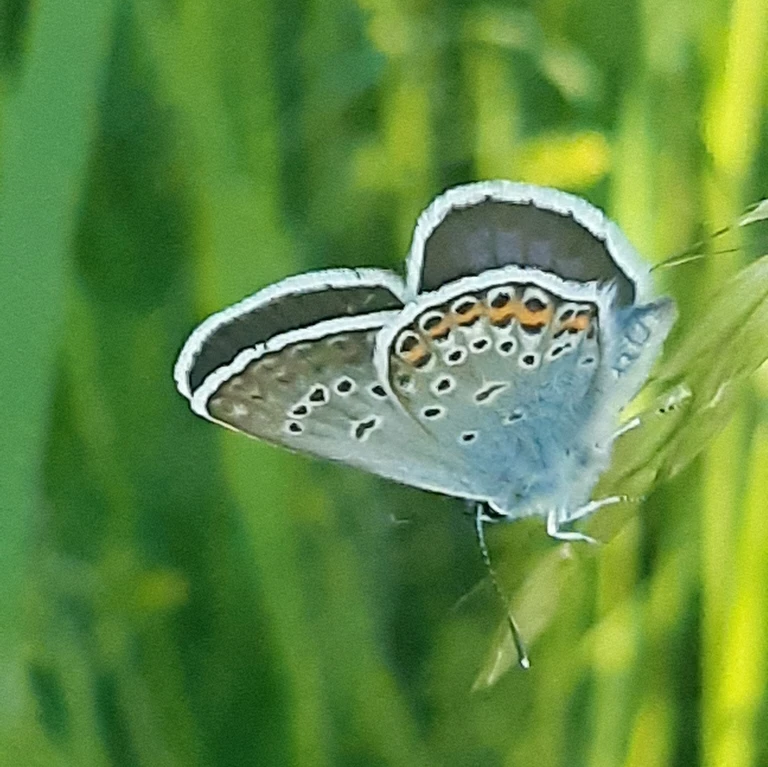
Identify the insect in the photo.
Plebejus argus
